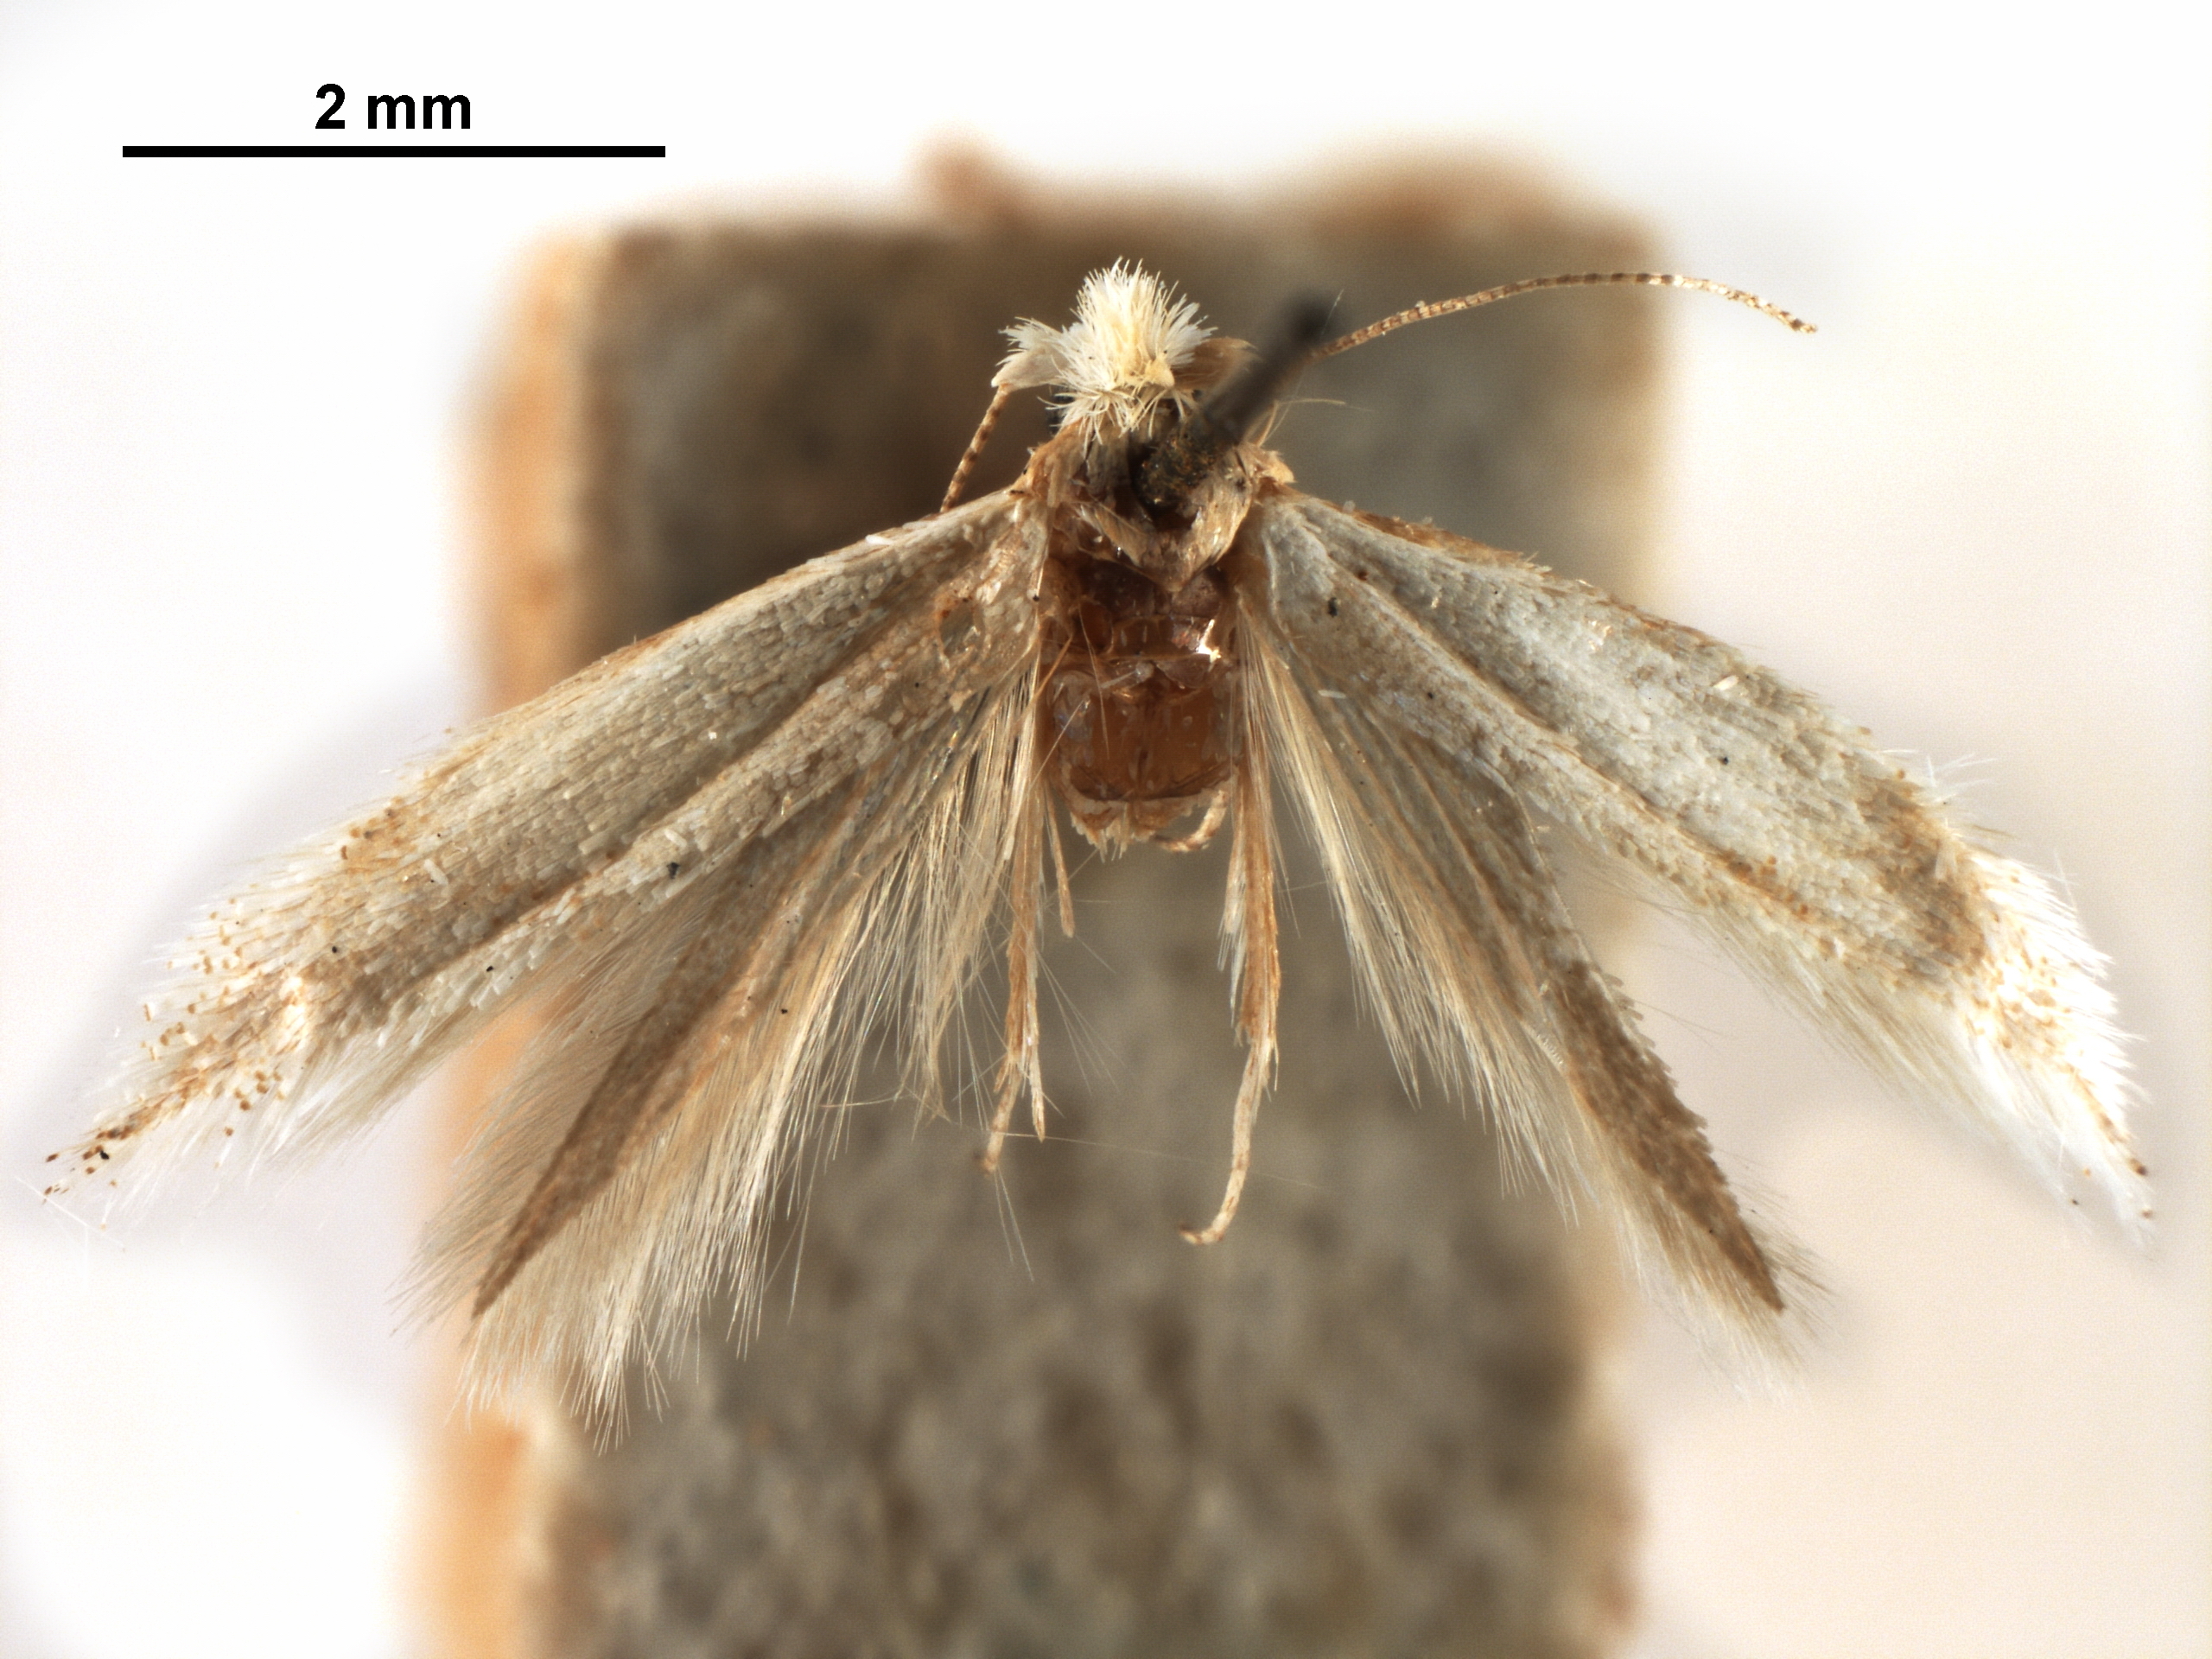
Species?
Bucculatrix enceliae
